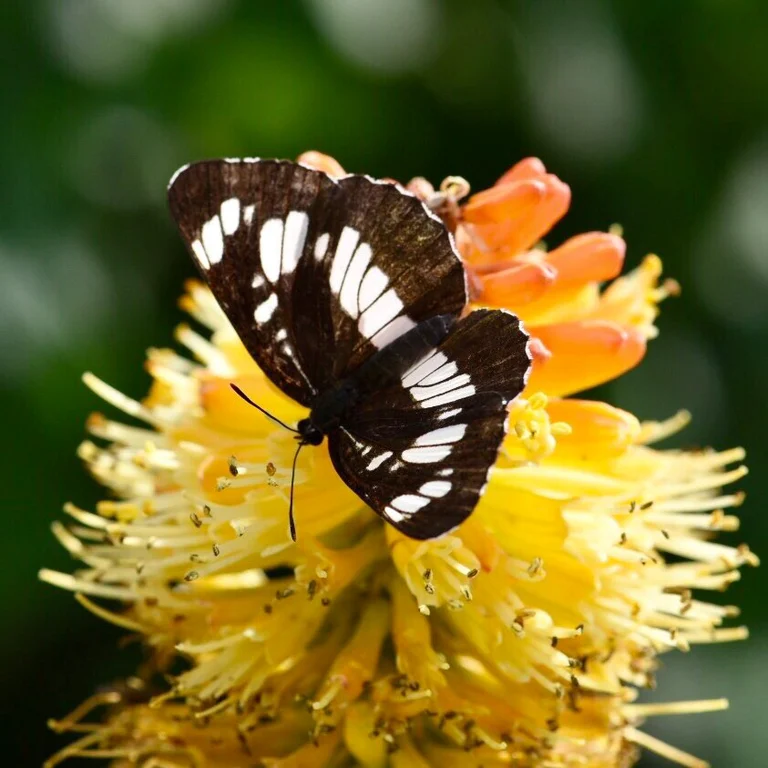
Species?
Neptis rivularis
